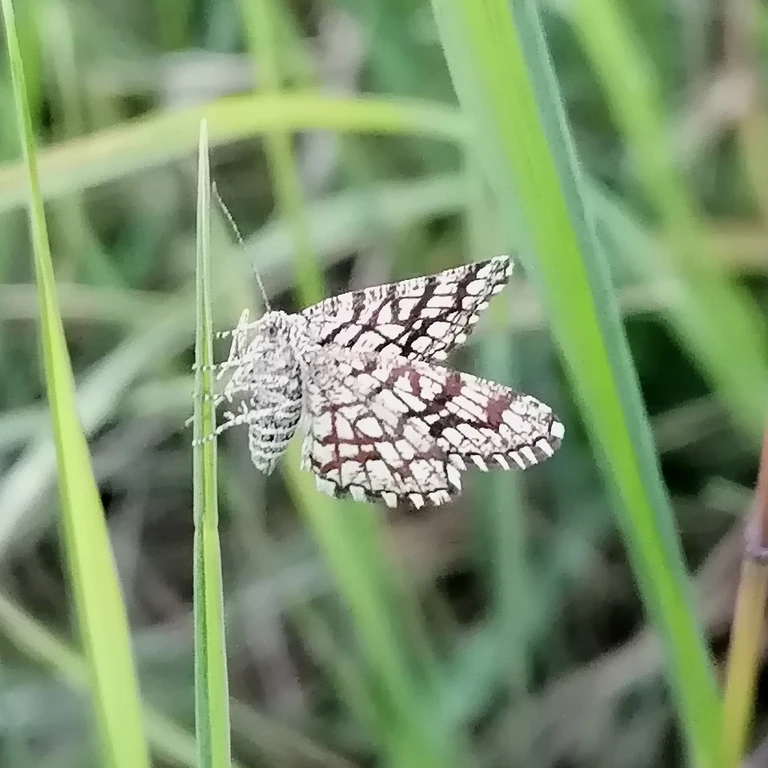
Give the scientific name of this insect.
Chiasmia clathrata
